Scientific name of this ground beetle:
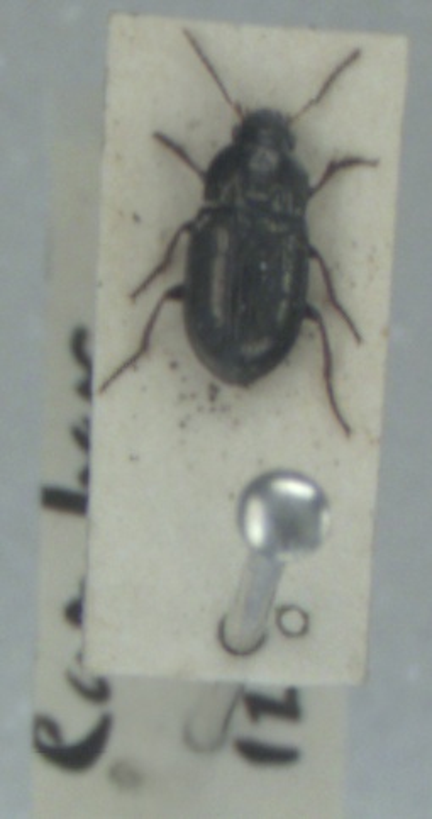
Amara tibialis
